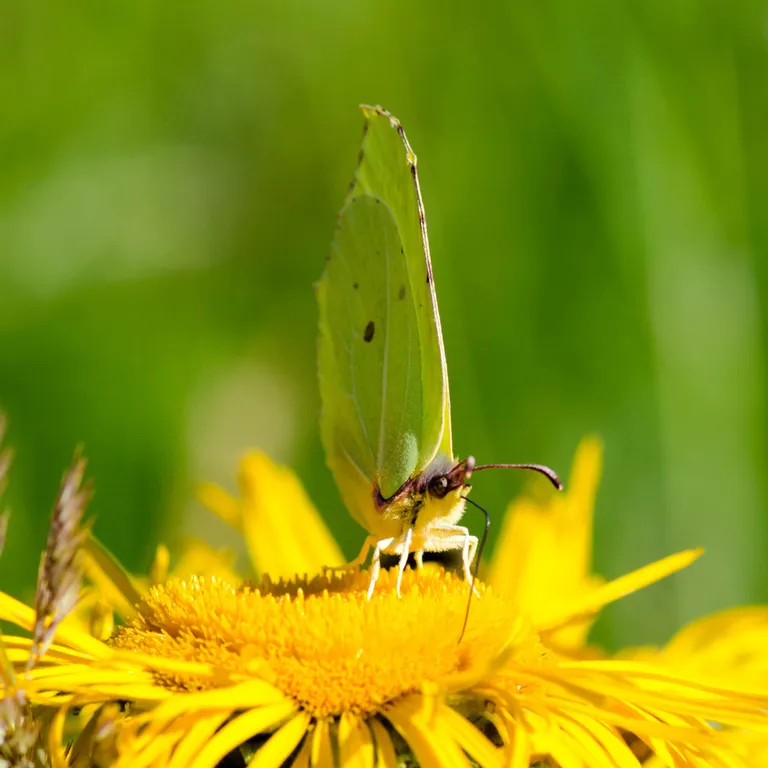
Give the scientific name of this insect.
Gonepteryx rhamni
